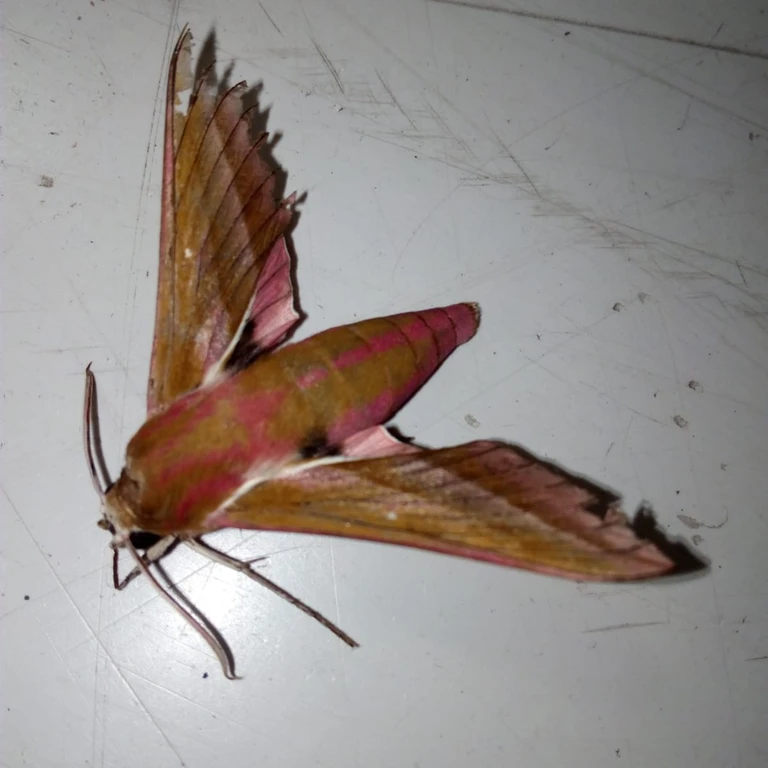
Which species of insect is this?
Deilephila elpenor
